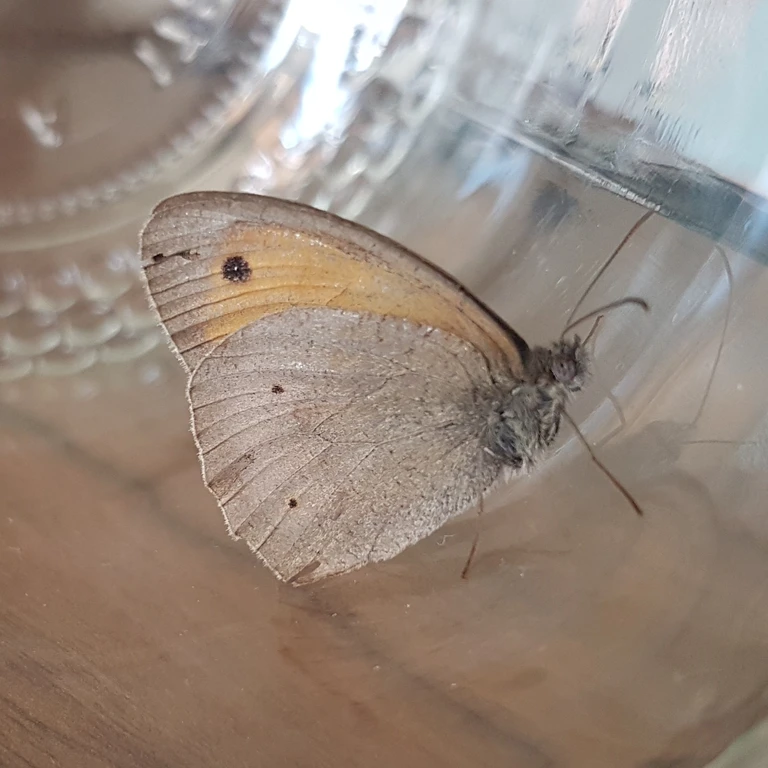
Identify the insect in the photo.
Maniola jurtina
